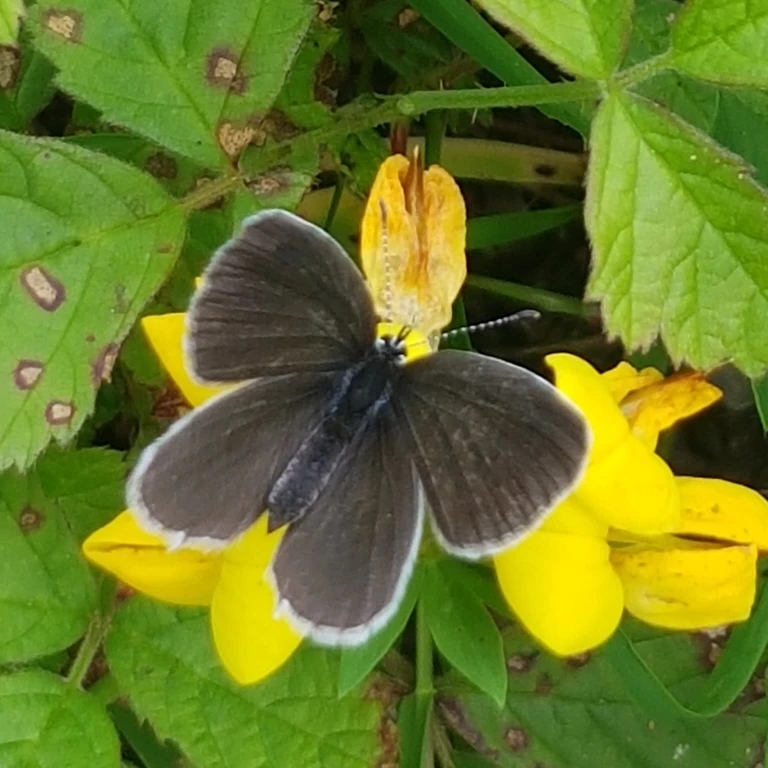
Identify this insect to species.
Cupido decolorata (also Elkalyce decolorata)
